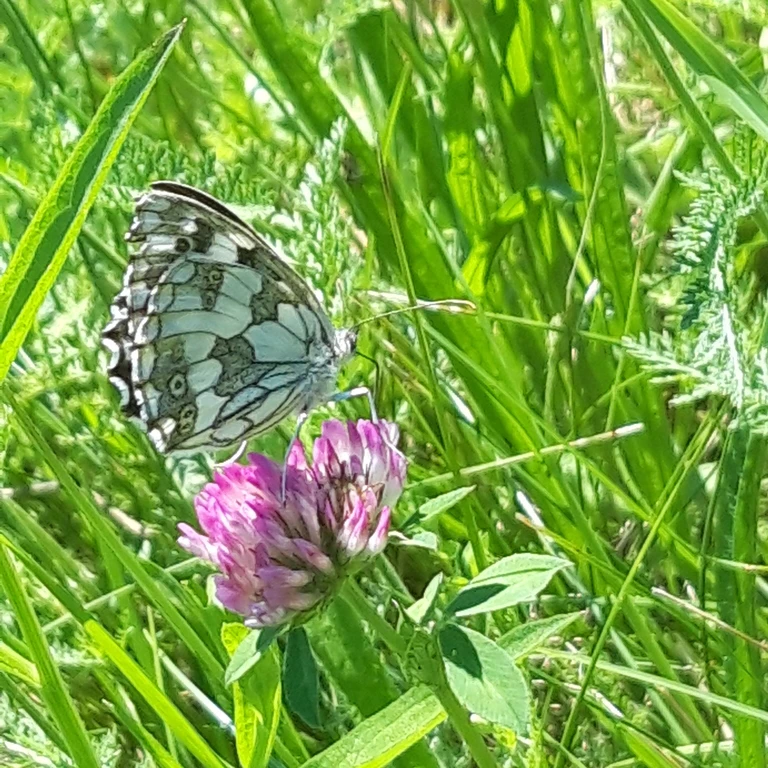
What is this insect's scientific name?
Melanargia galathea
